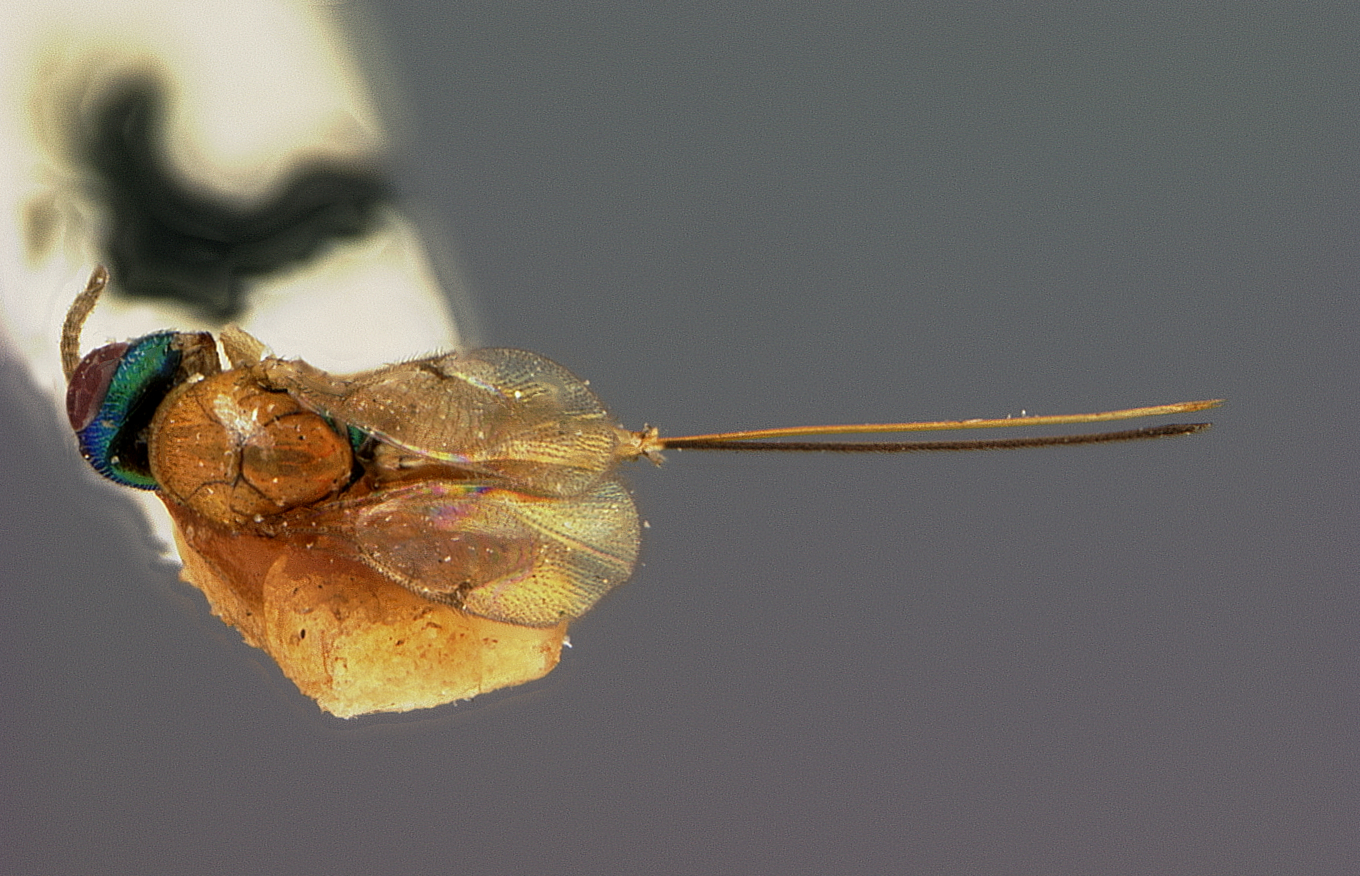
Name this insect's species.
Megastigma cecidomyiae
